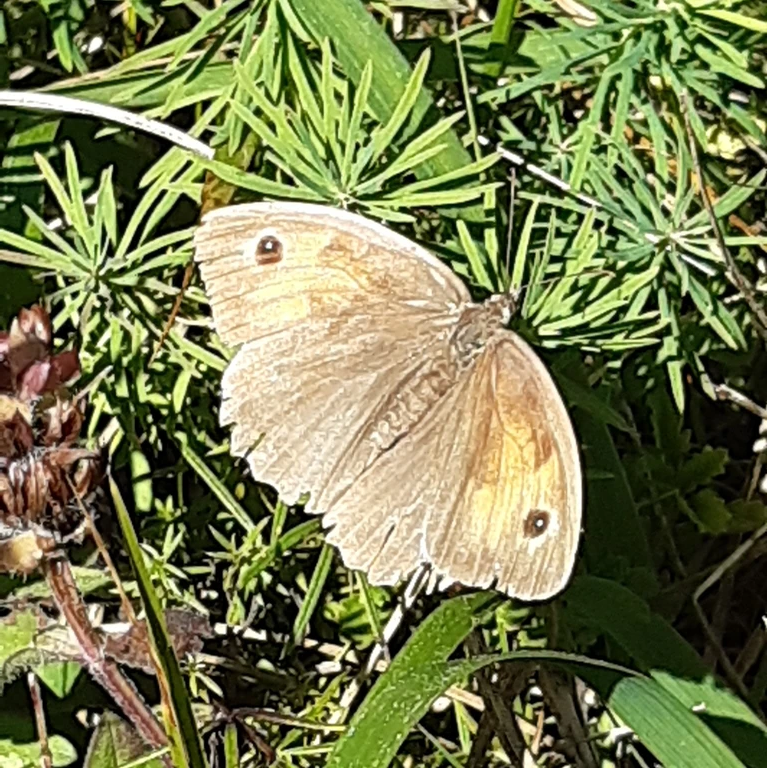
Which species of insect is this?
Maniola jurtina
